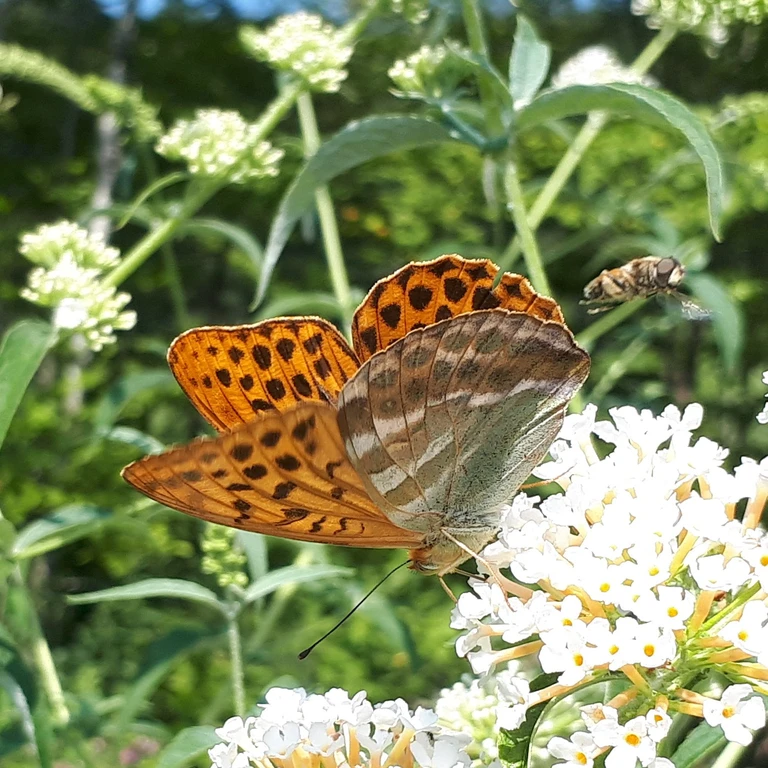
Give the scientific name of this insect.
Argynnis paphia
